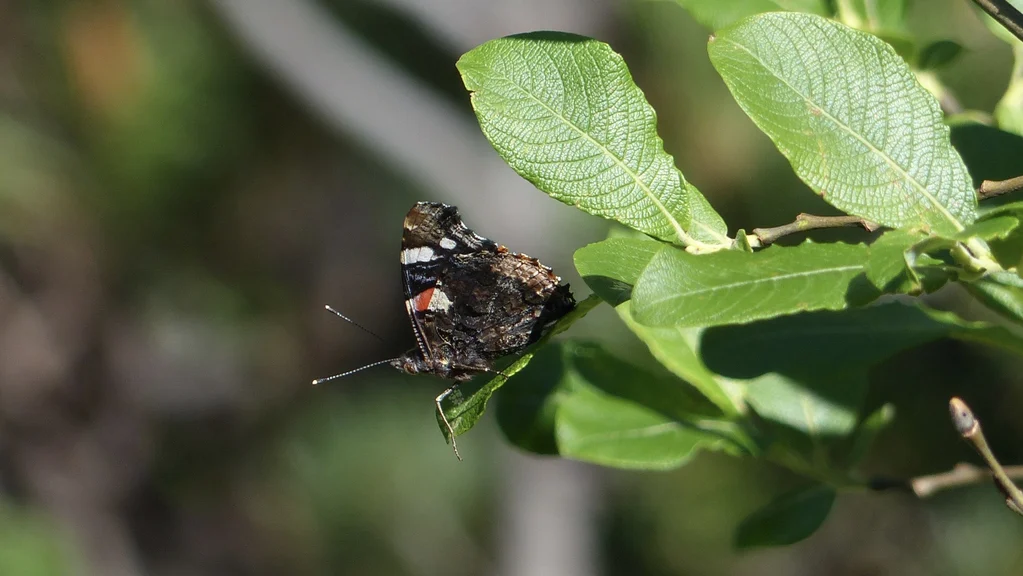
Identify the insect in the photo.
Vanessa atalanta
